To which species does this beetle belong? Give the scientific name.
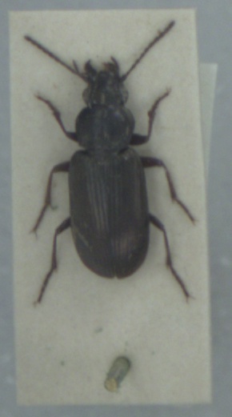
Pogonus littoralis
